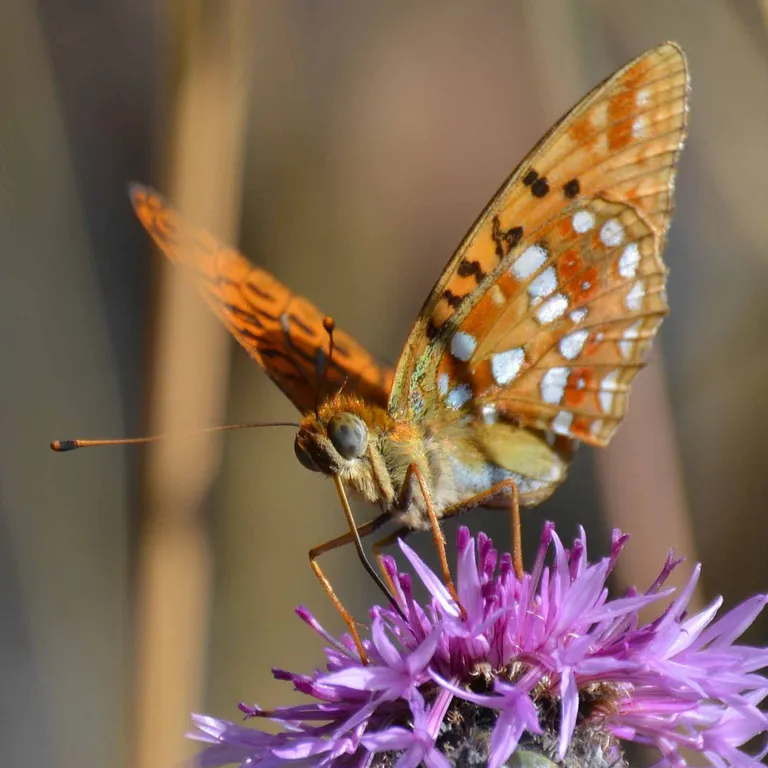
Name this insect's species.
Fabriciana adippe
